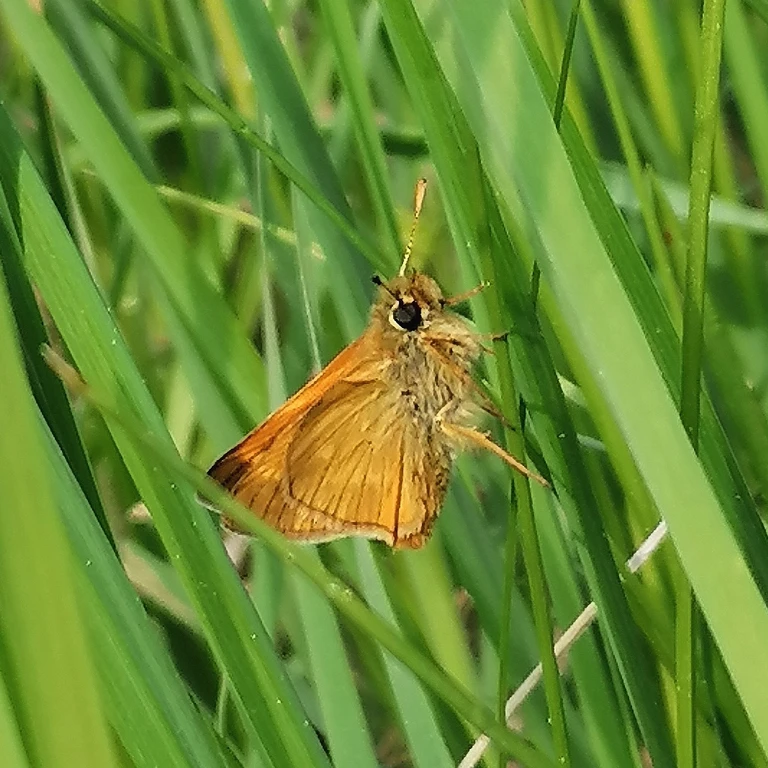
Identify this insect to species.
Ochlodes sylvanus (also Ochlodes venata)
